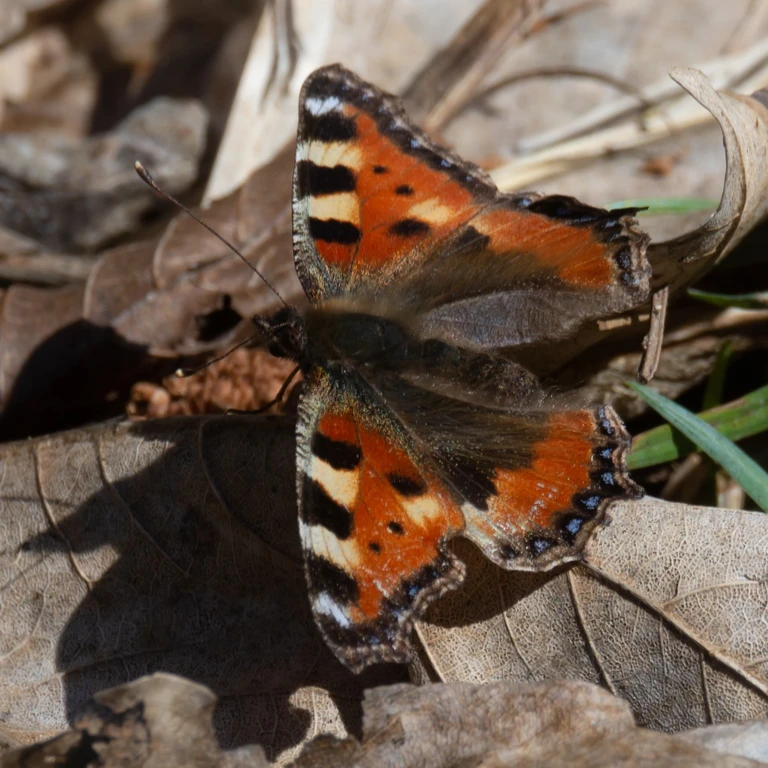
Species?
Aglais urticae
